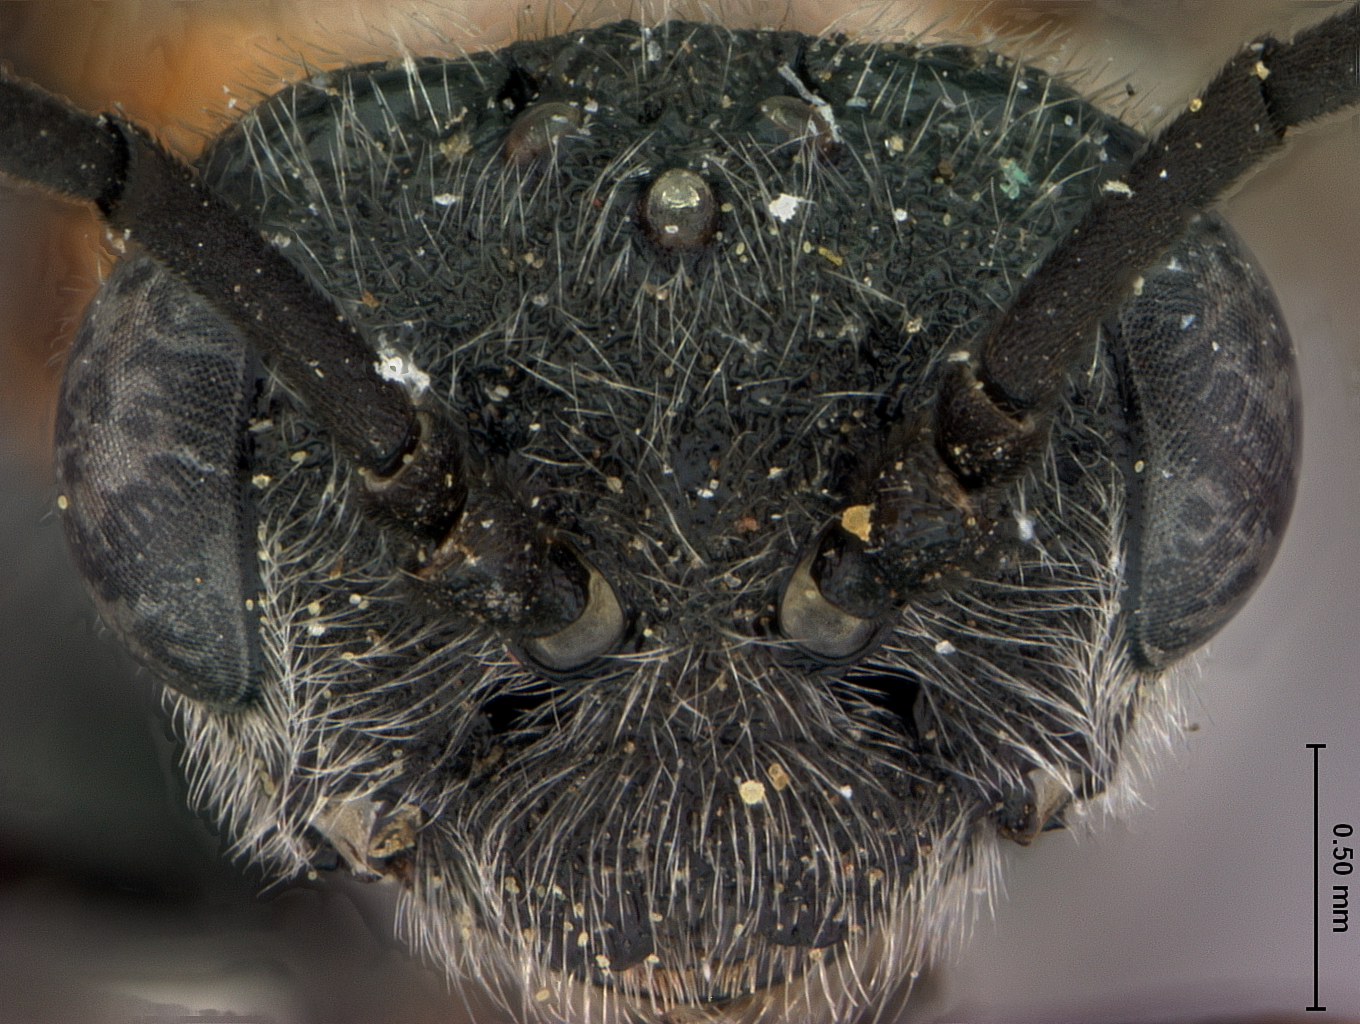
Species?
Dolerus simulans
